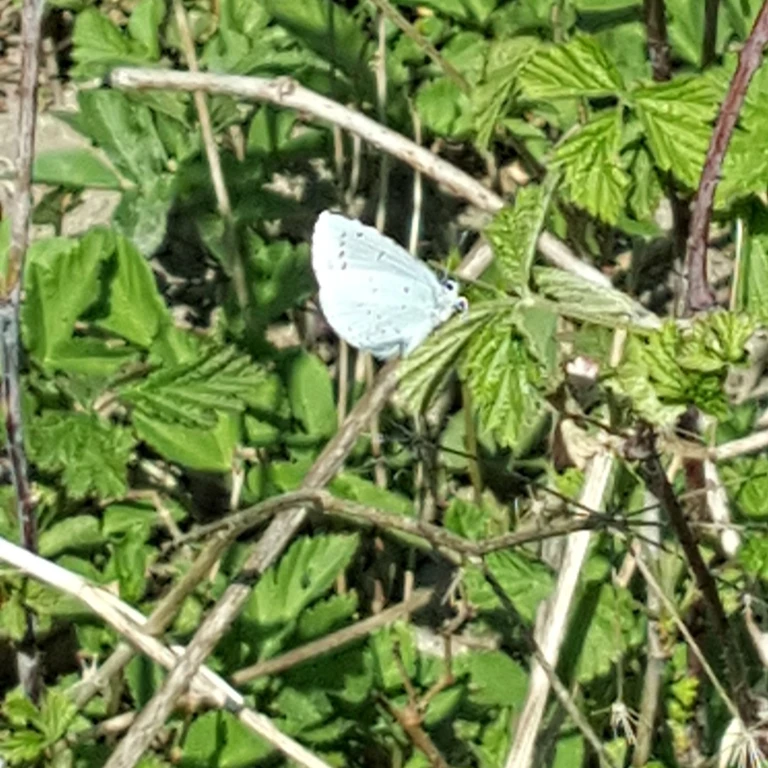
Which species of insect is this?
Celastrina argiolus
